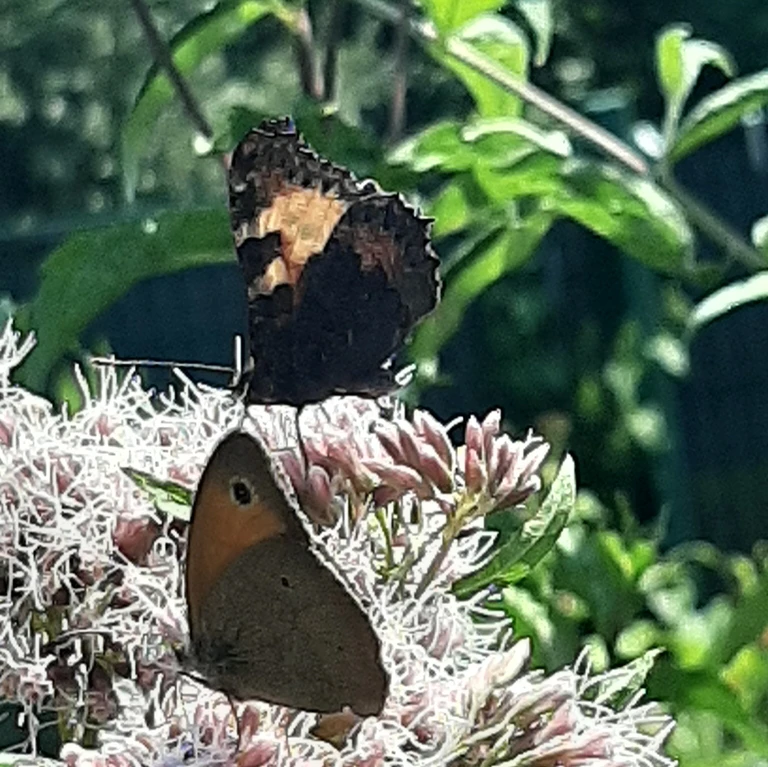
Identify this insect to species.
Maniola jurtina
